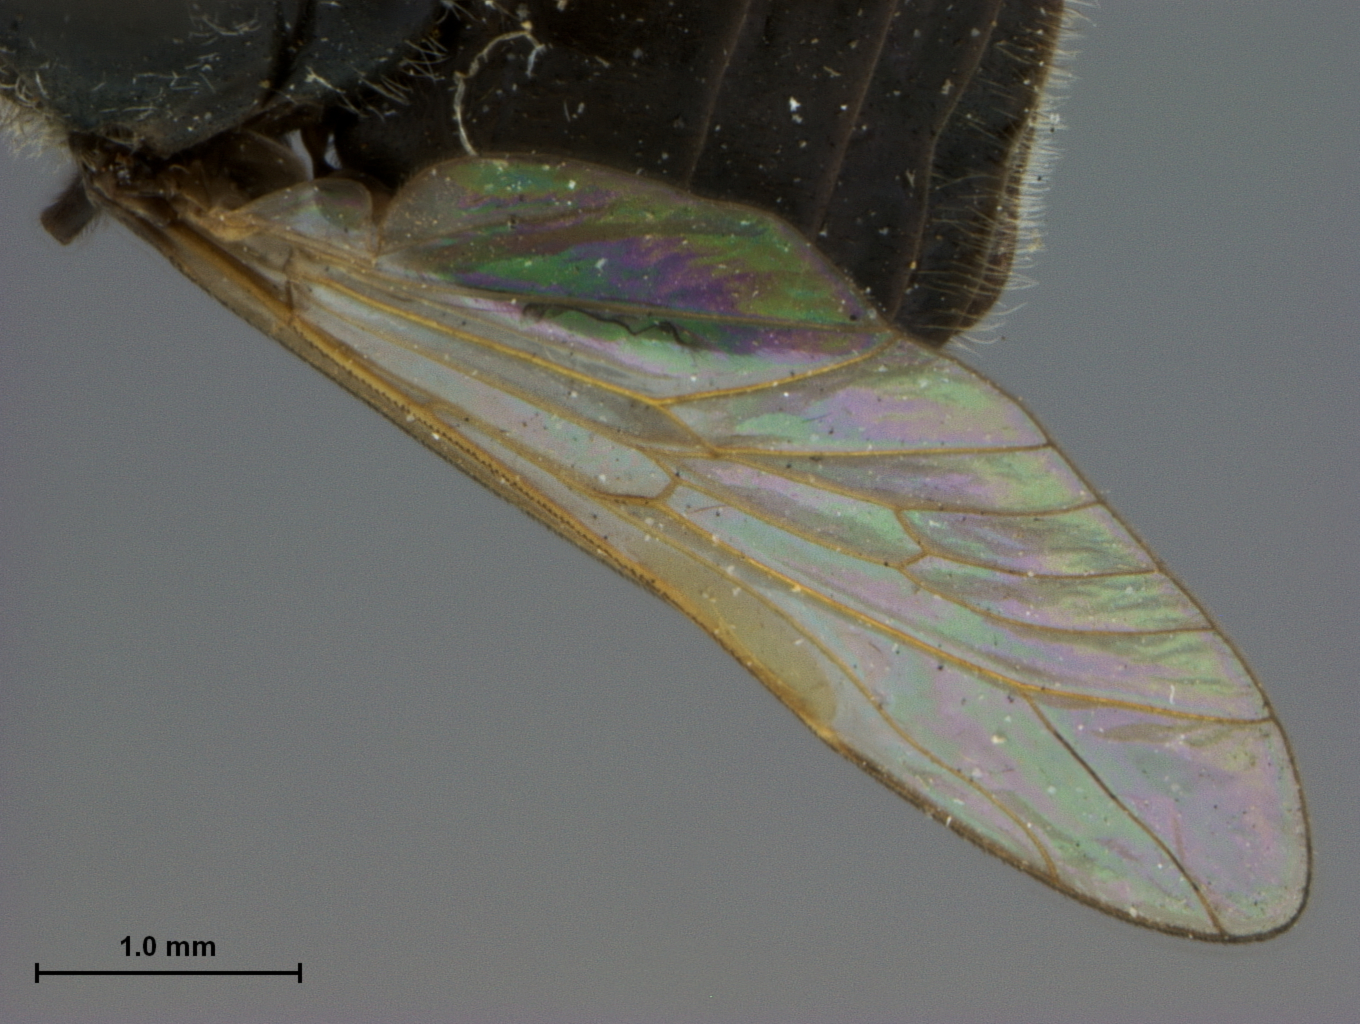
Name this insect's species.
Chrysops hyalinus (also Chrysops vitripennis)
